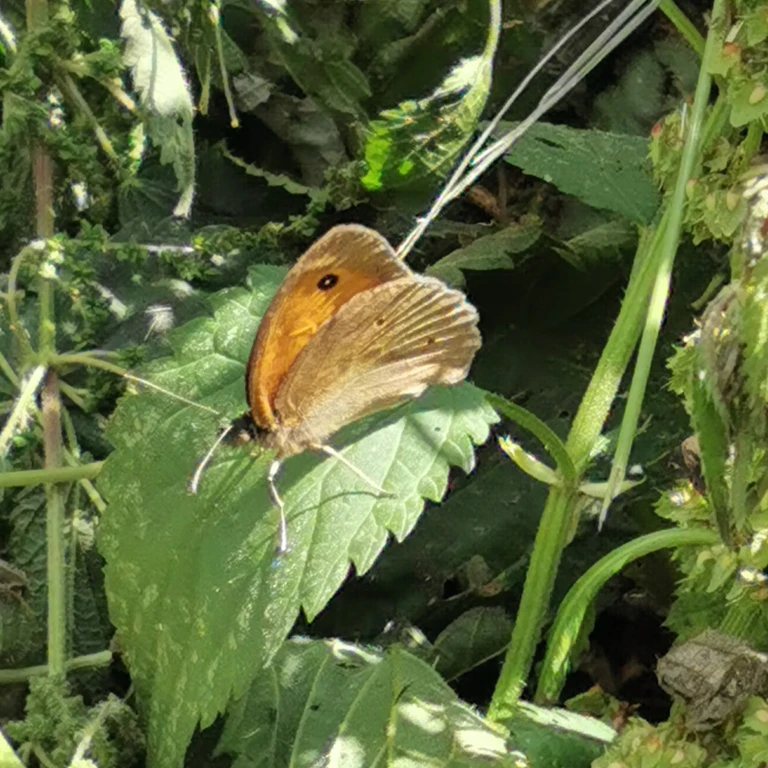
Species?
Maniola jurtina
